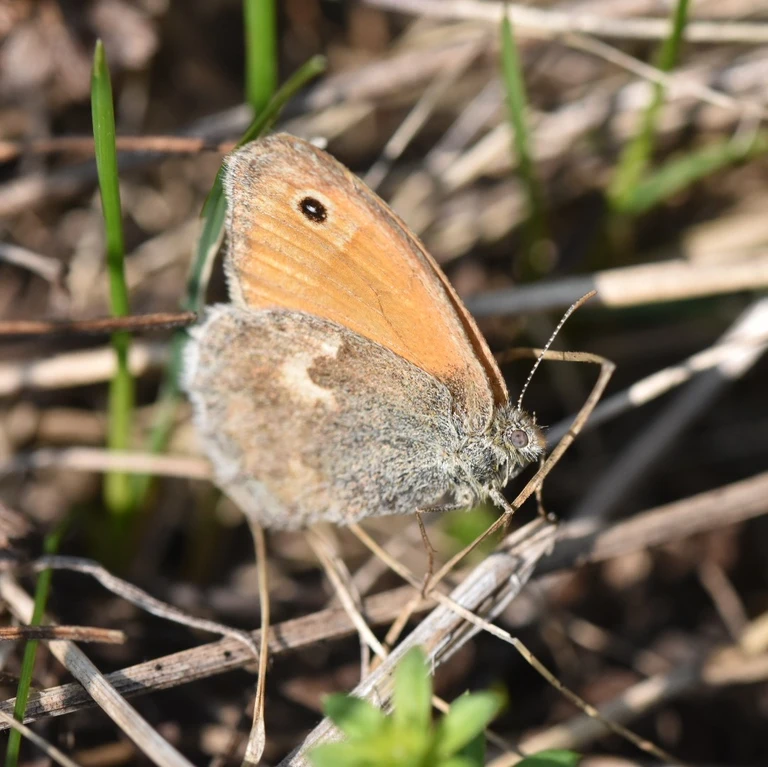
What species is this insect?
Coenonympha pamphilus
